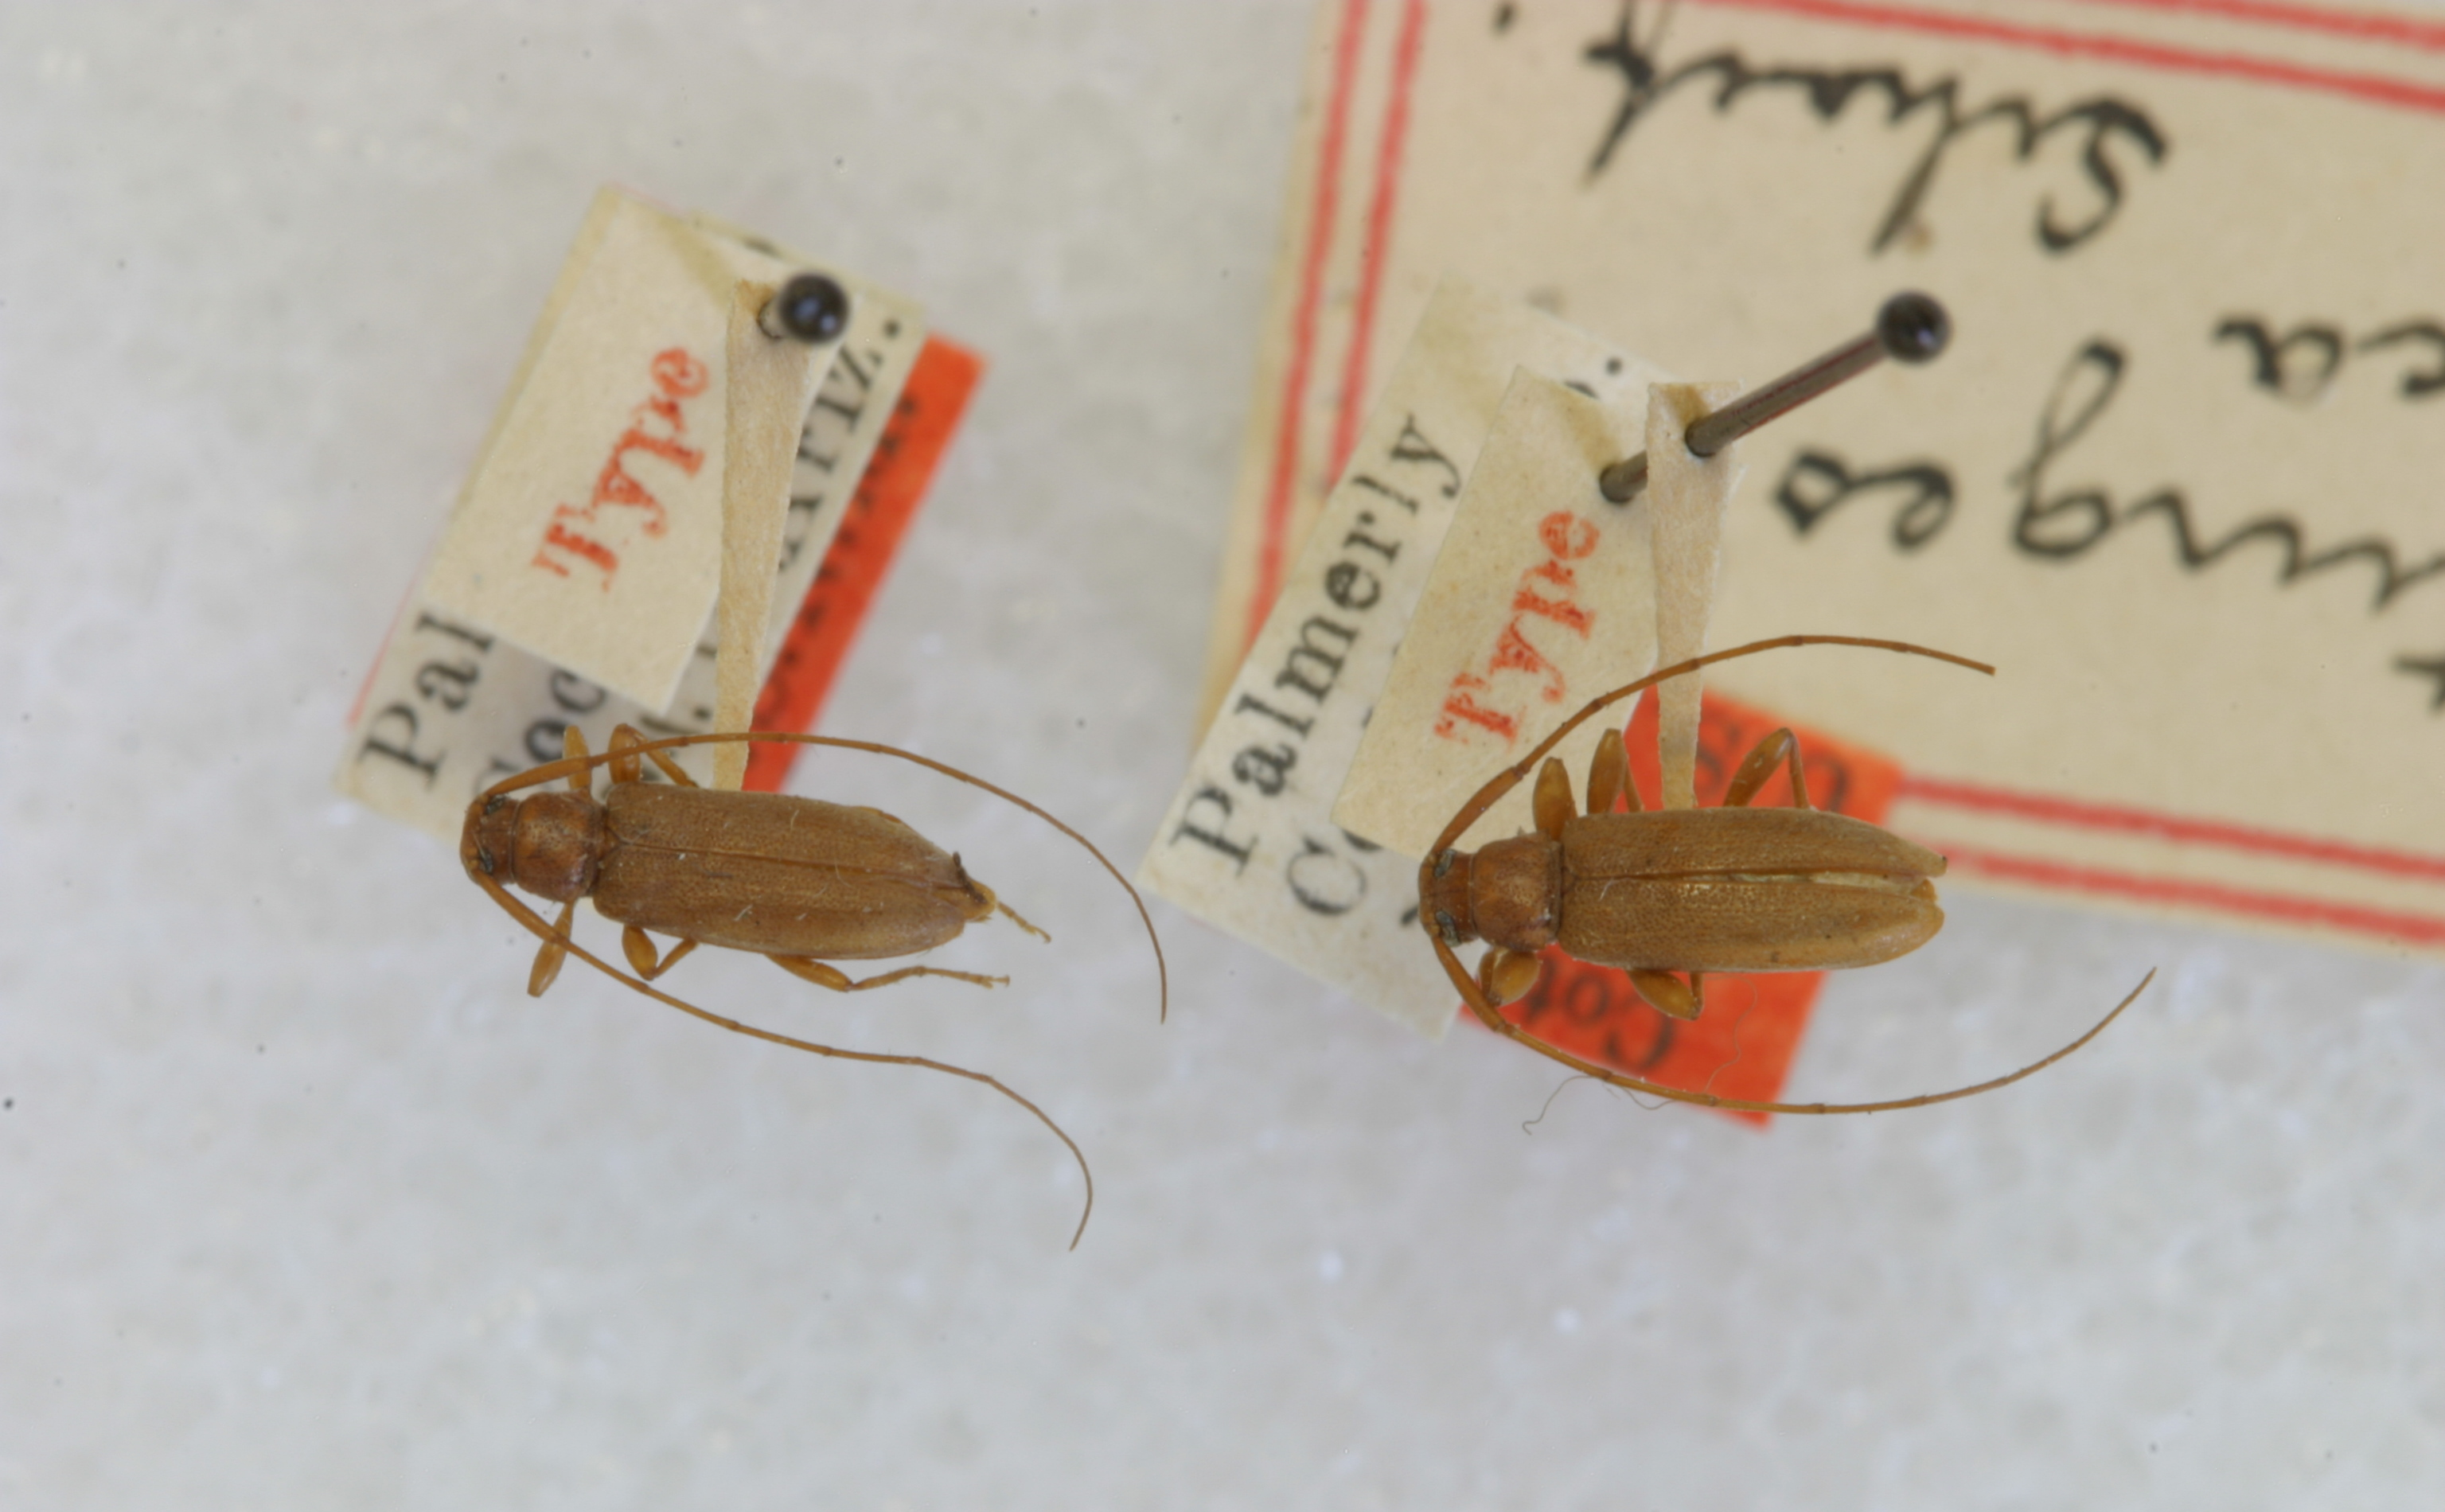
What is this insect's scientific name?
Lepturges yucca
